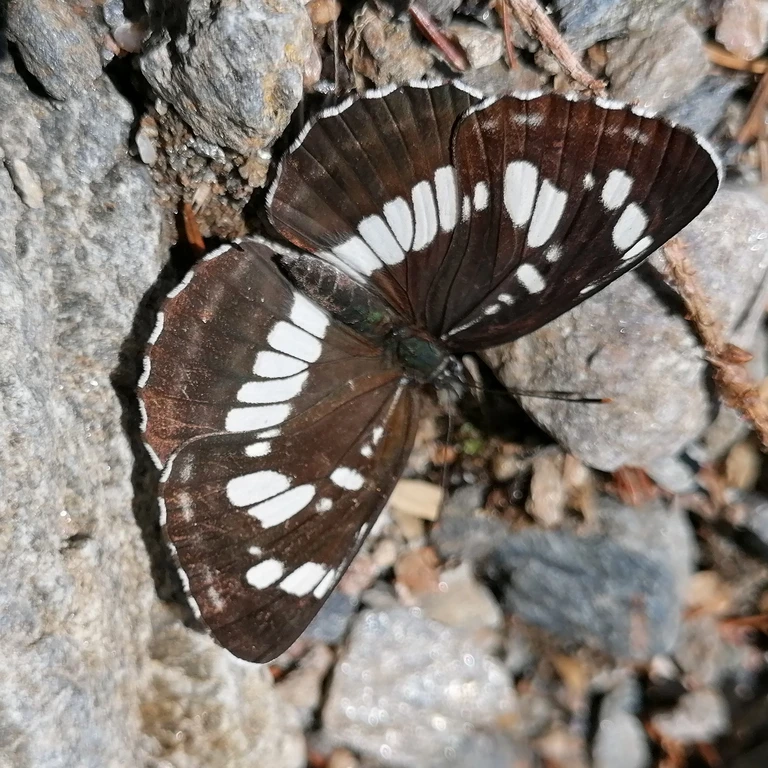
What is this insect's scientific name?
Neptis rivularis
